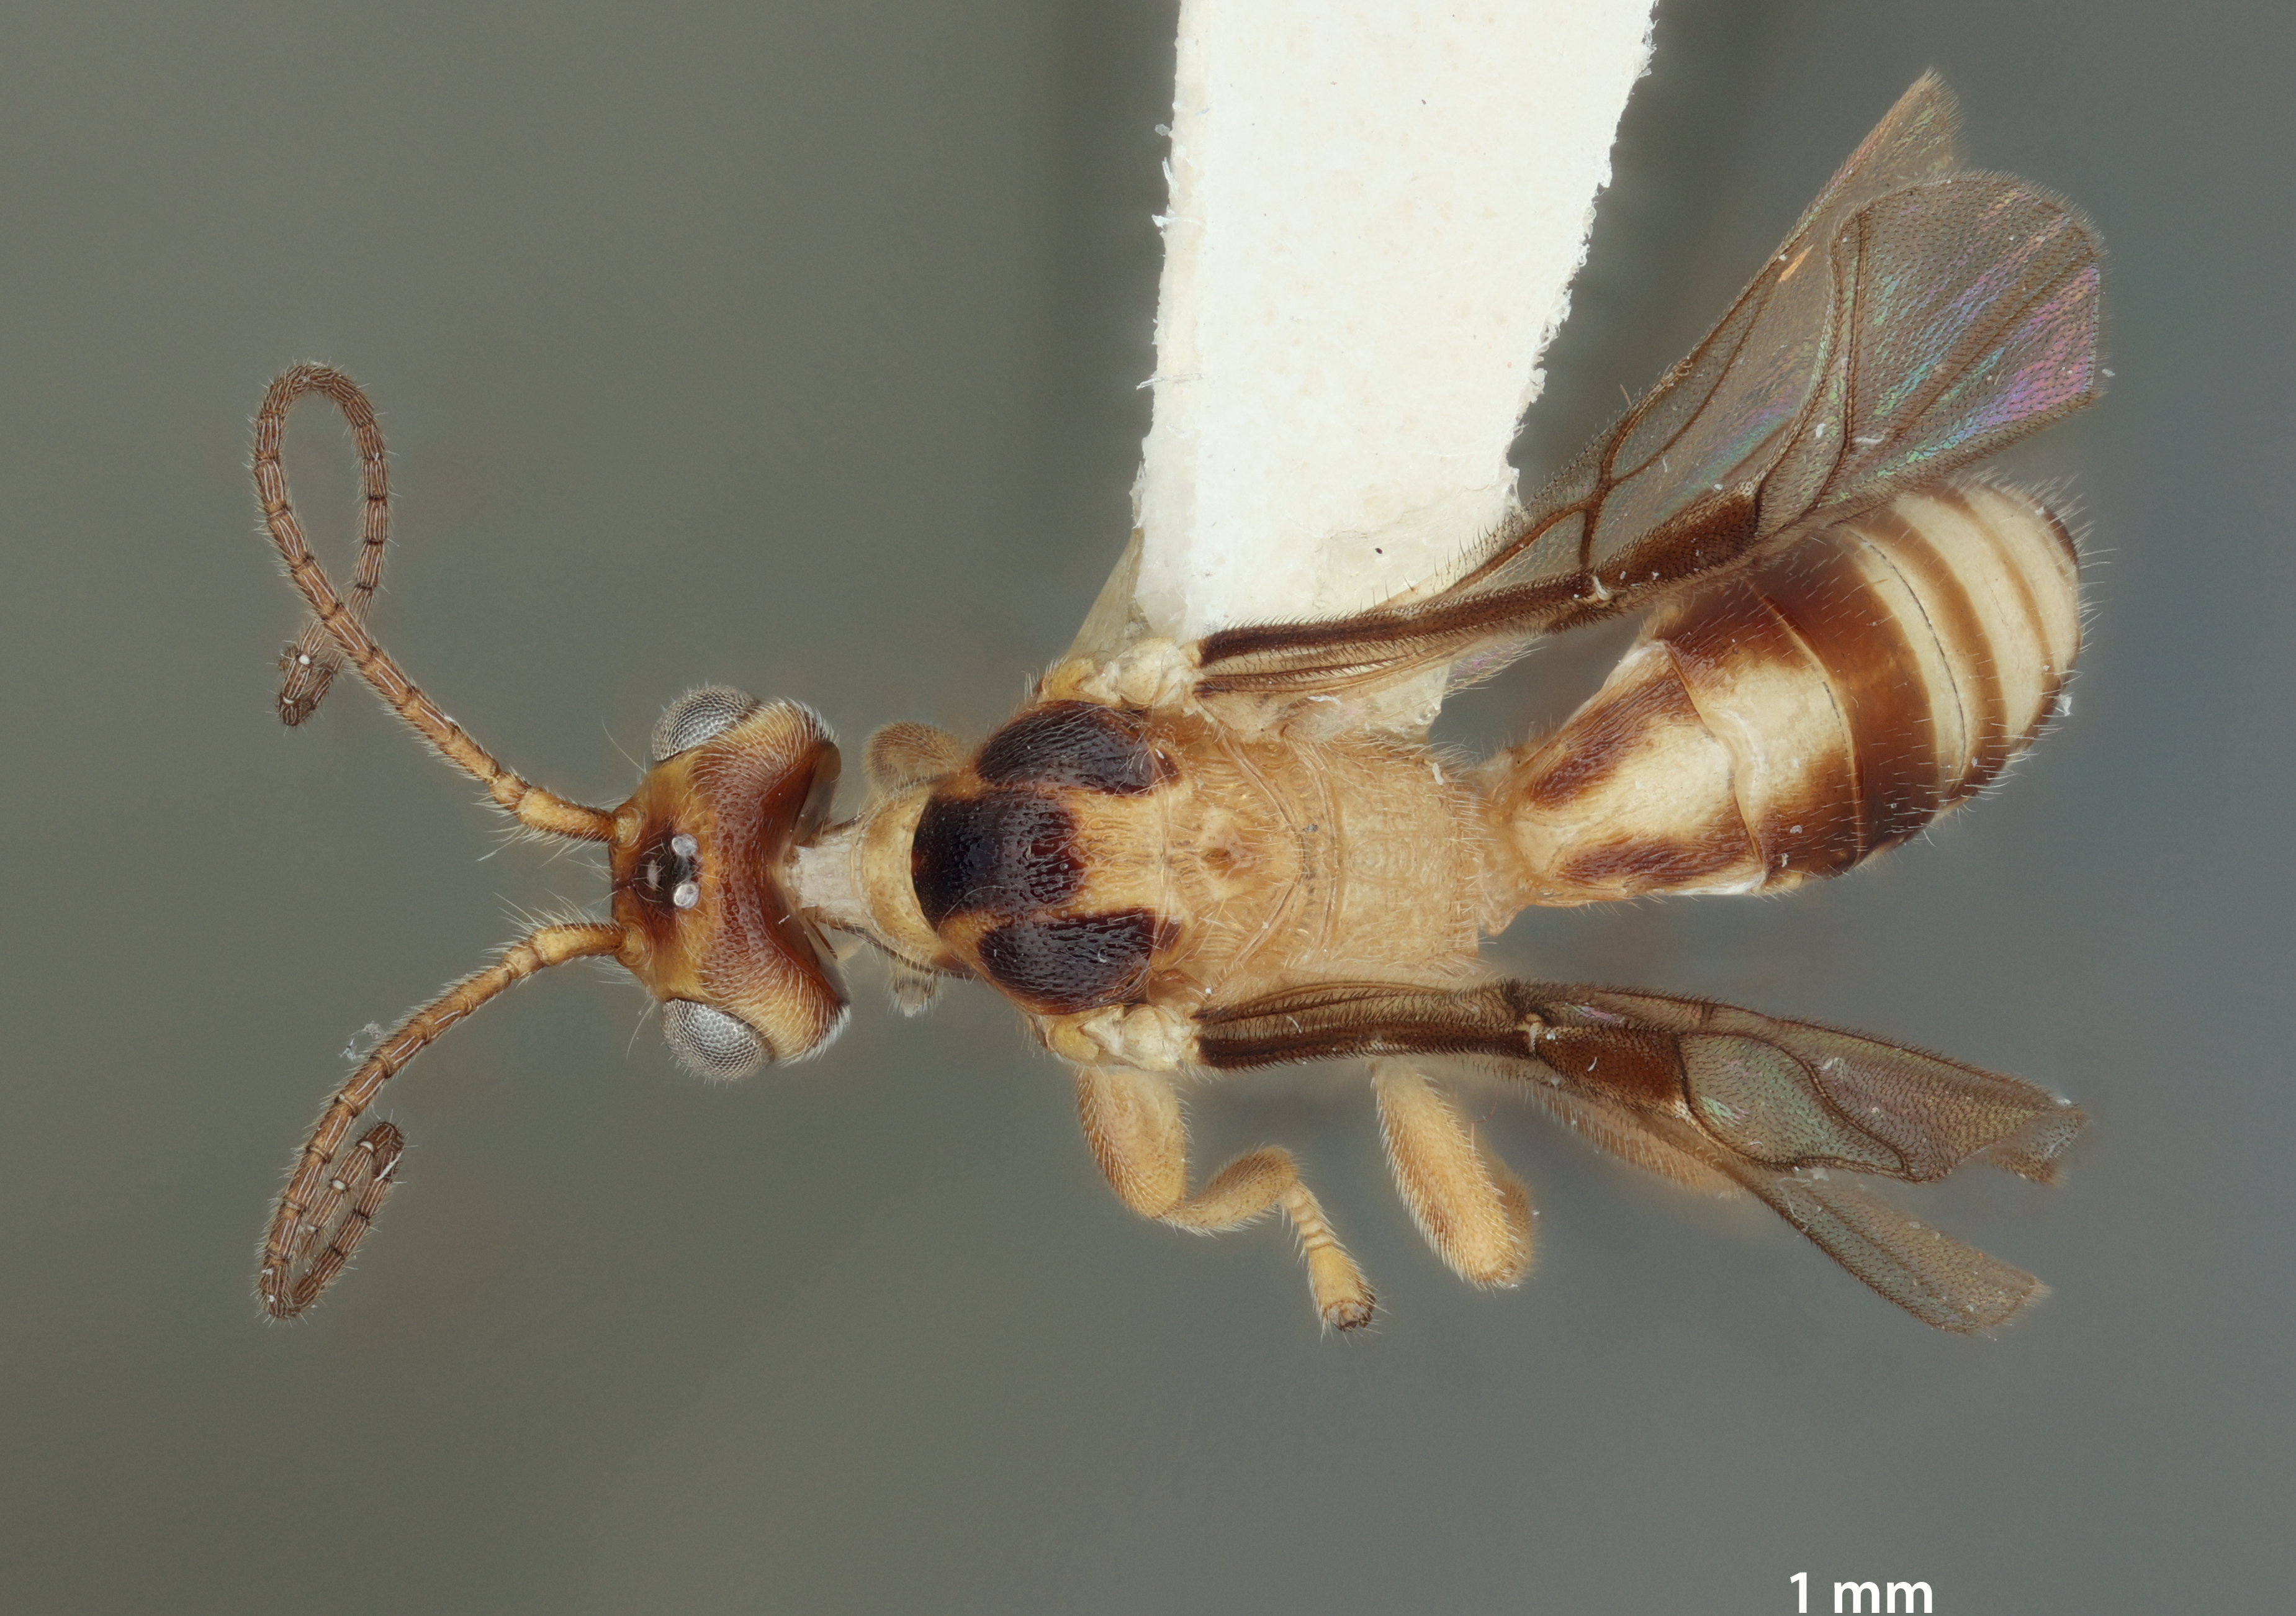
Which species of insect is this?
Yelicones pilops
